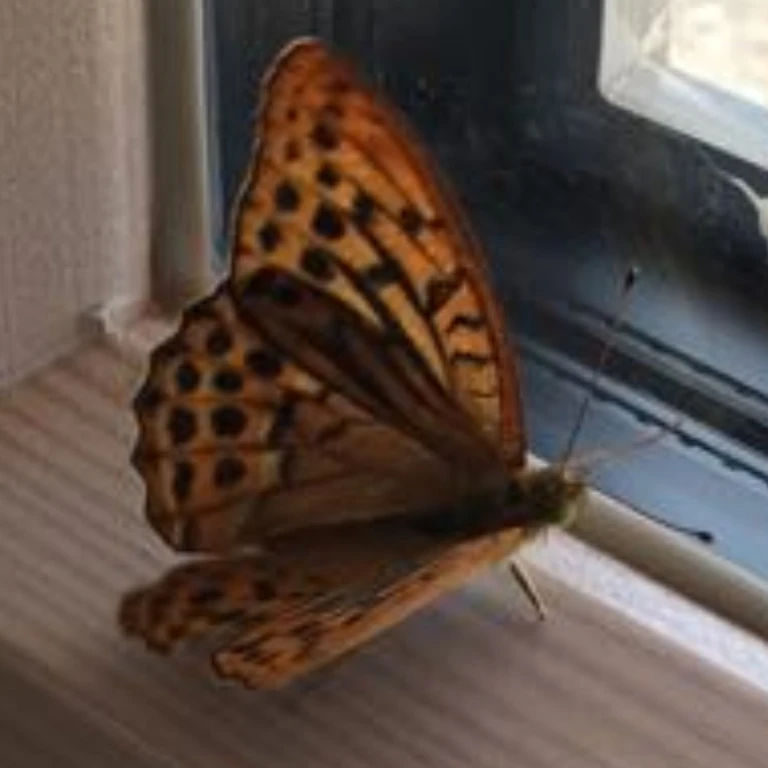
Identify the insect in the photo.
Argynnis paphia
